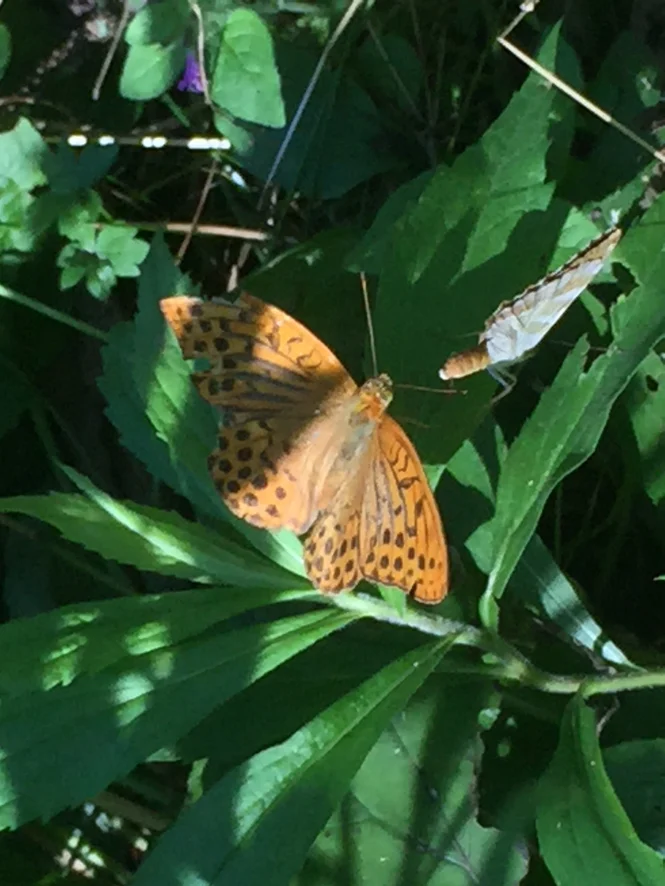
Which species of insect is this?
Argynnis paphia
